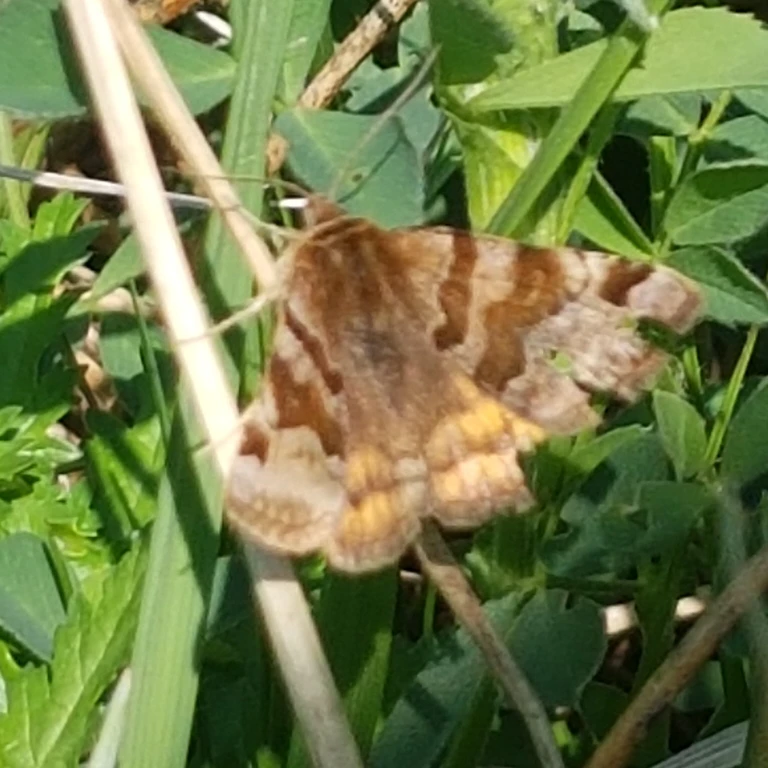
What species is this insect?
Euclidia glyphica
